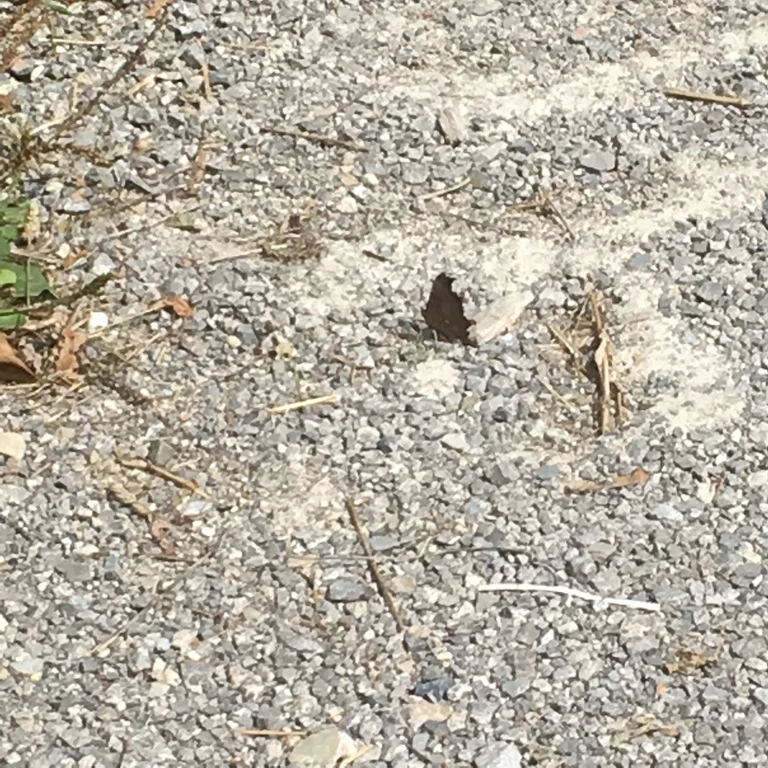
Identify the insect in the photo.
Polygonia c-album
